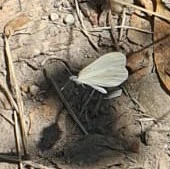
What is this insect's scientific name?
Leptidea sinapis/juvernica
